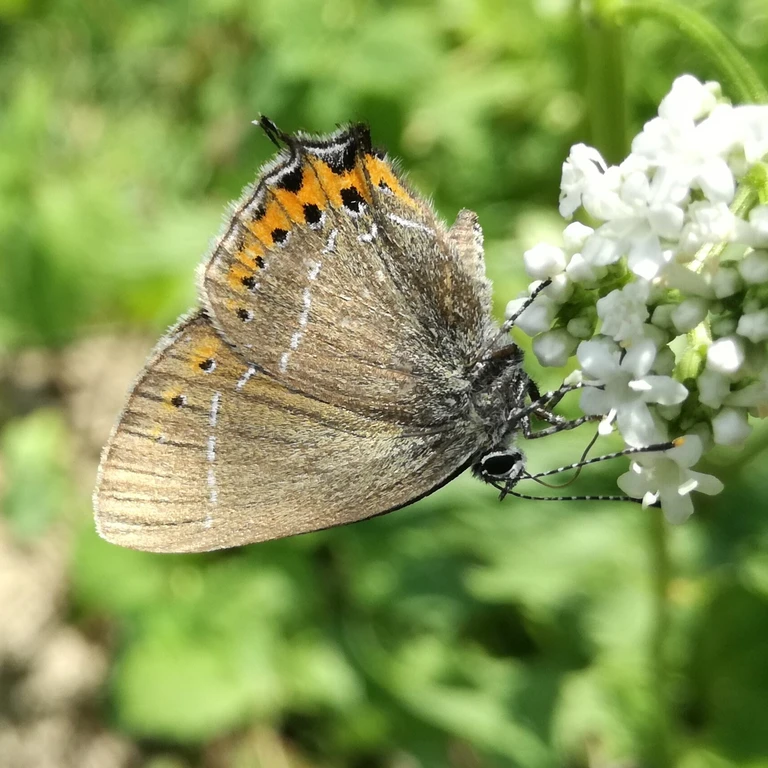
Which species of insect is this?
Satyrium pruni (also Fixsenia pruni)
